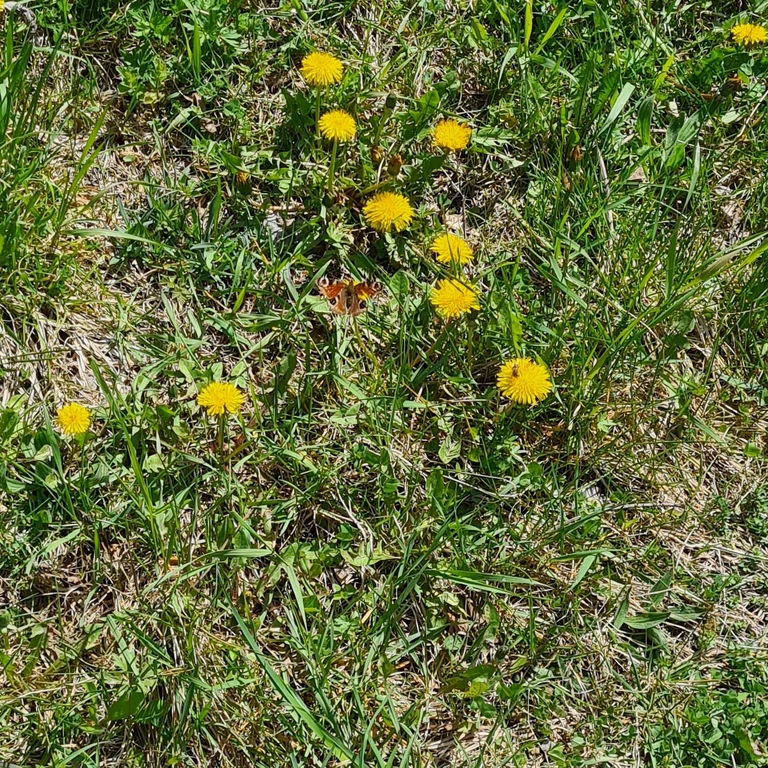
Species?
Aglais io
